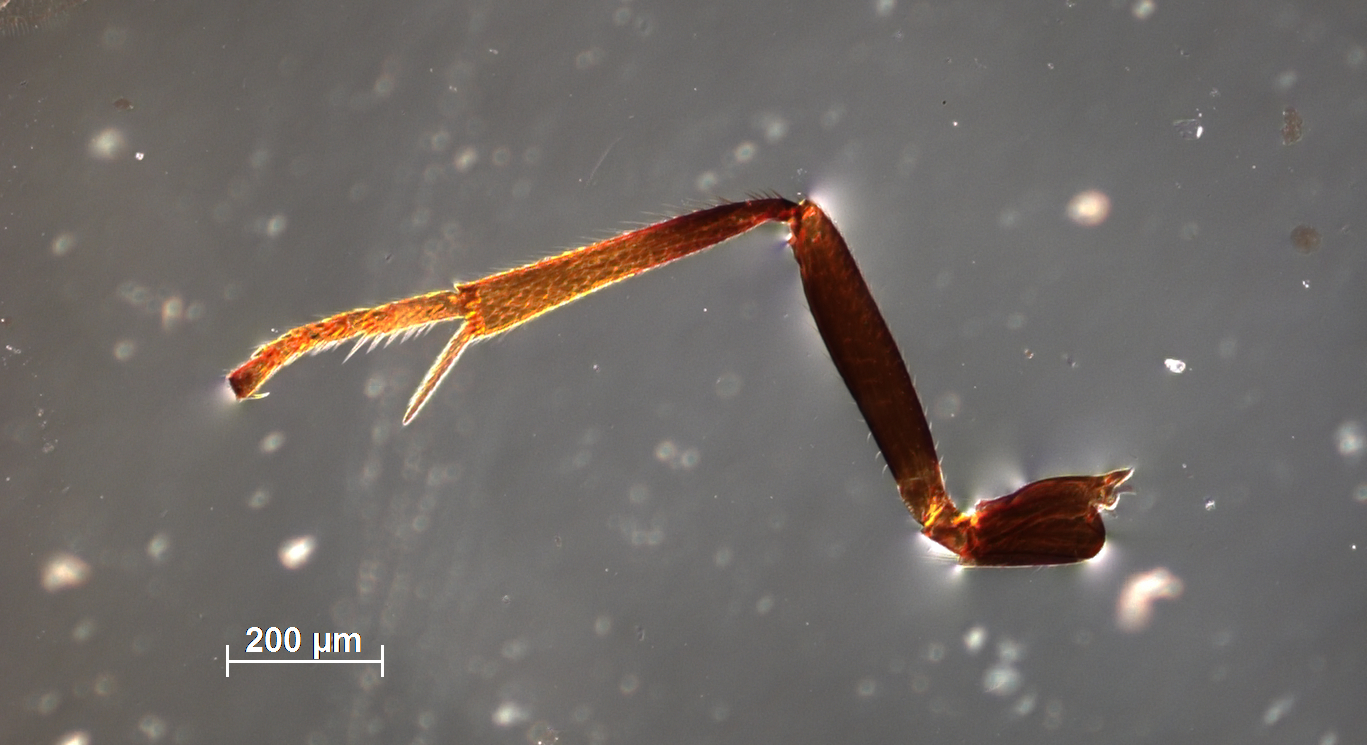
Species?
Prionomitus kamathi
